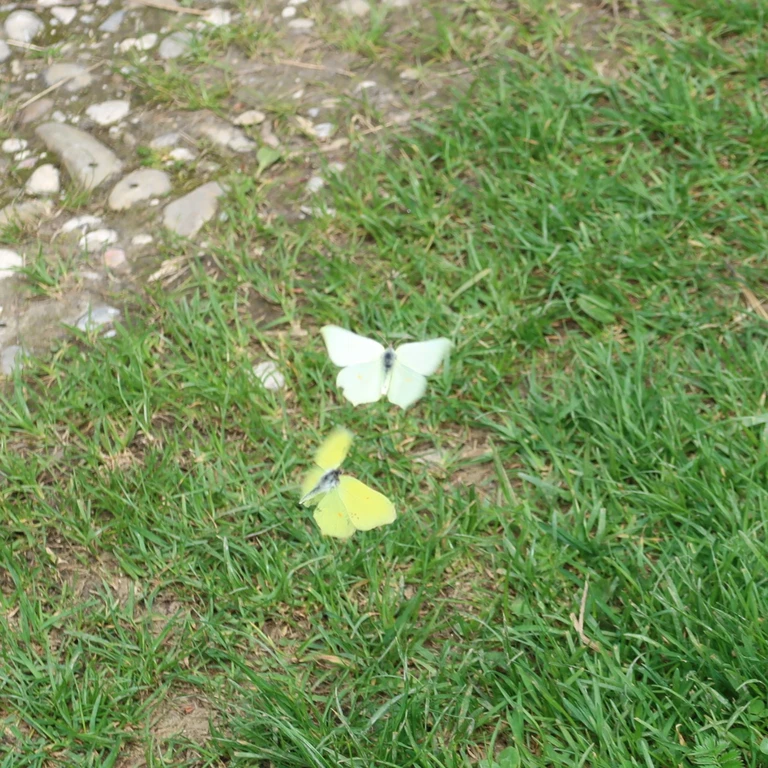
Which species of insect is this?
Gonepteryx rhamni
